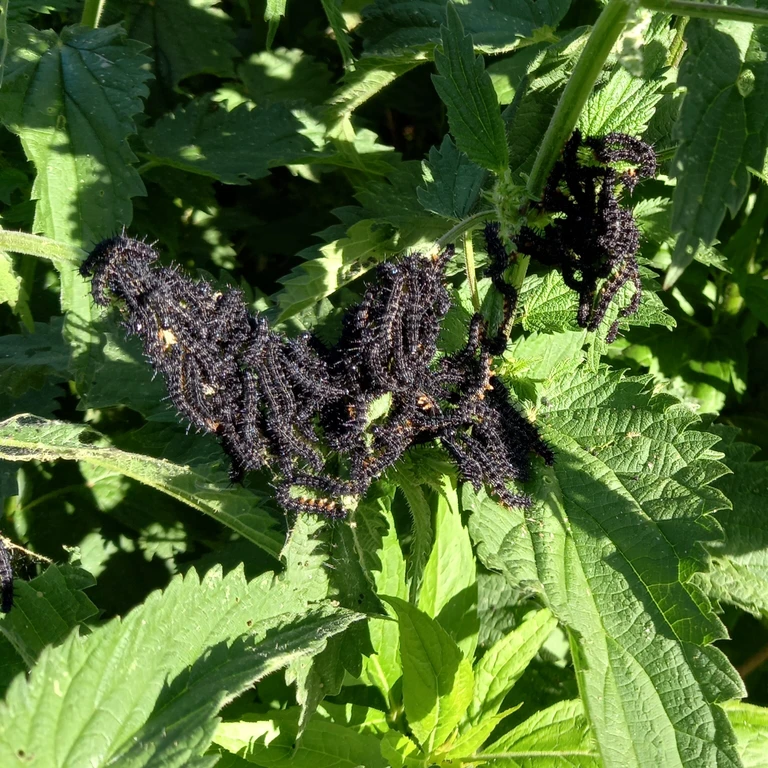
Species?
Aglais io
